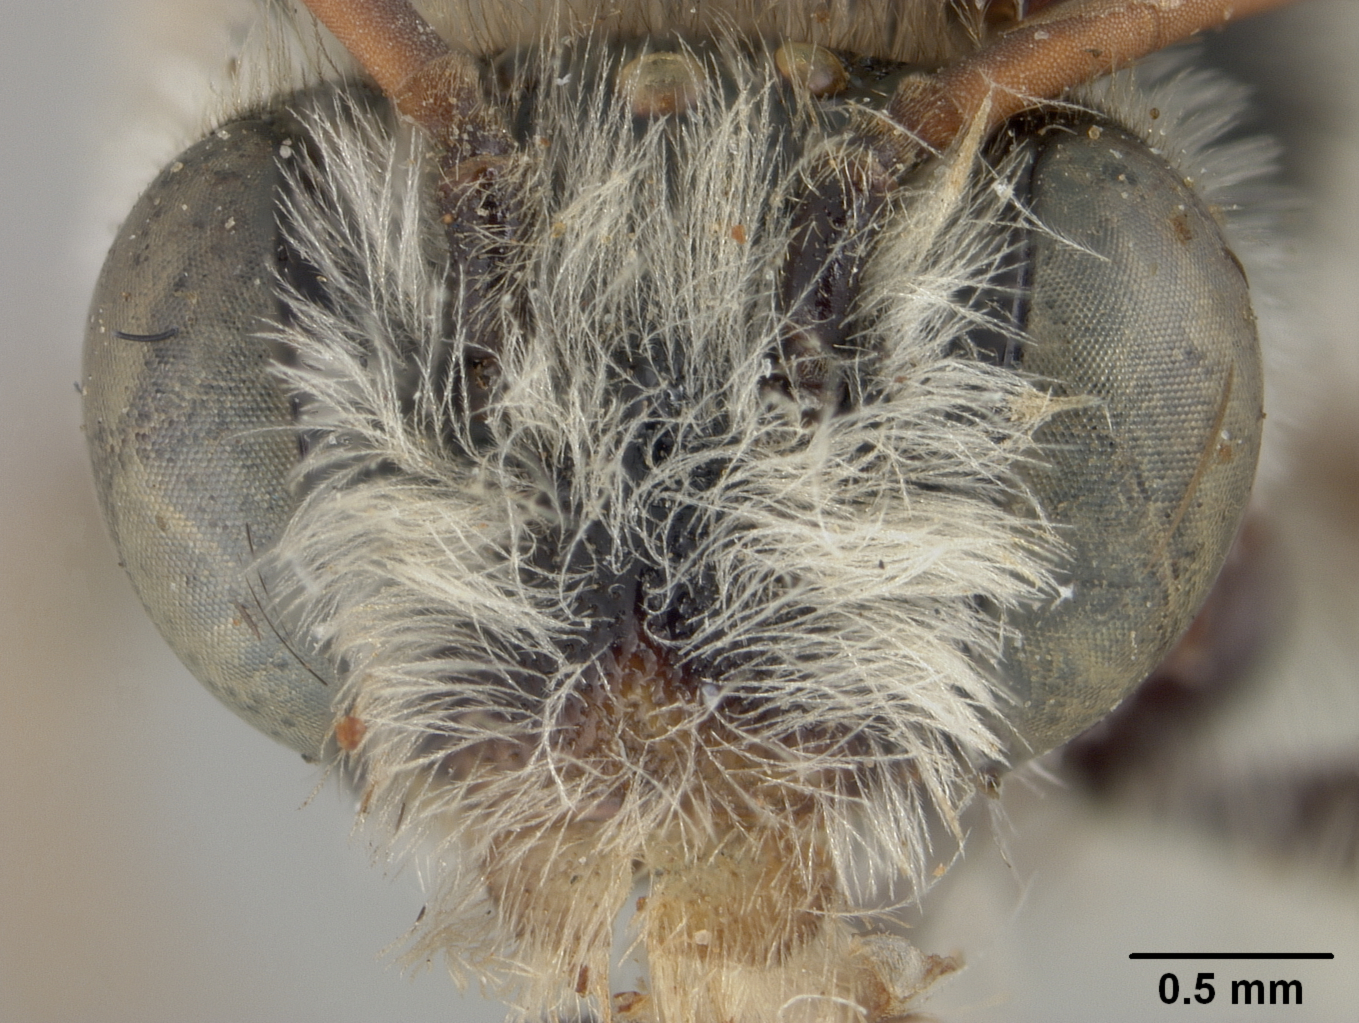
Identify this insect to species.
Melissoptila pulchricornis
